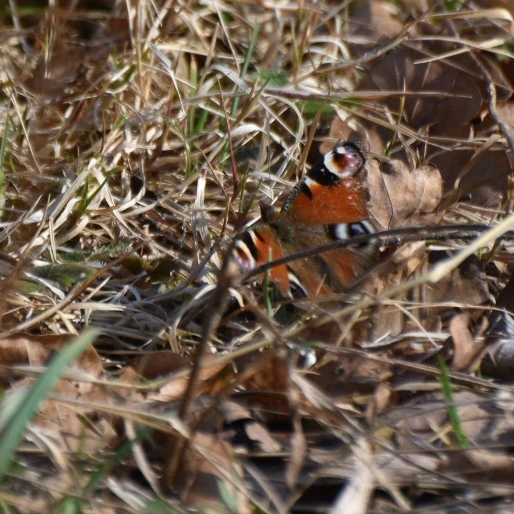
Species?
Aglais io
